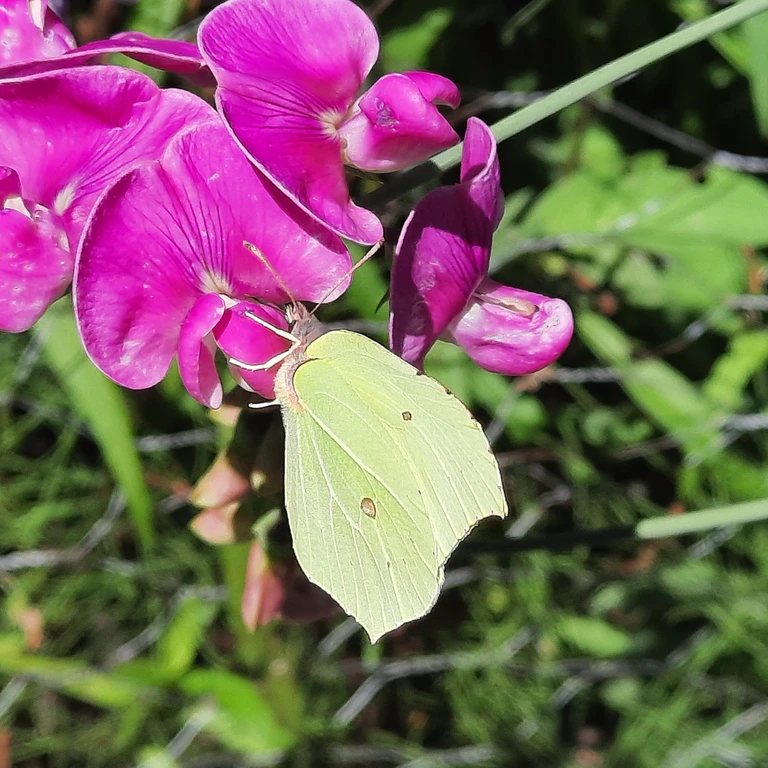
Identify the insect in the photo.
Gonepteryx rhamni
